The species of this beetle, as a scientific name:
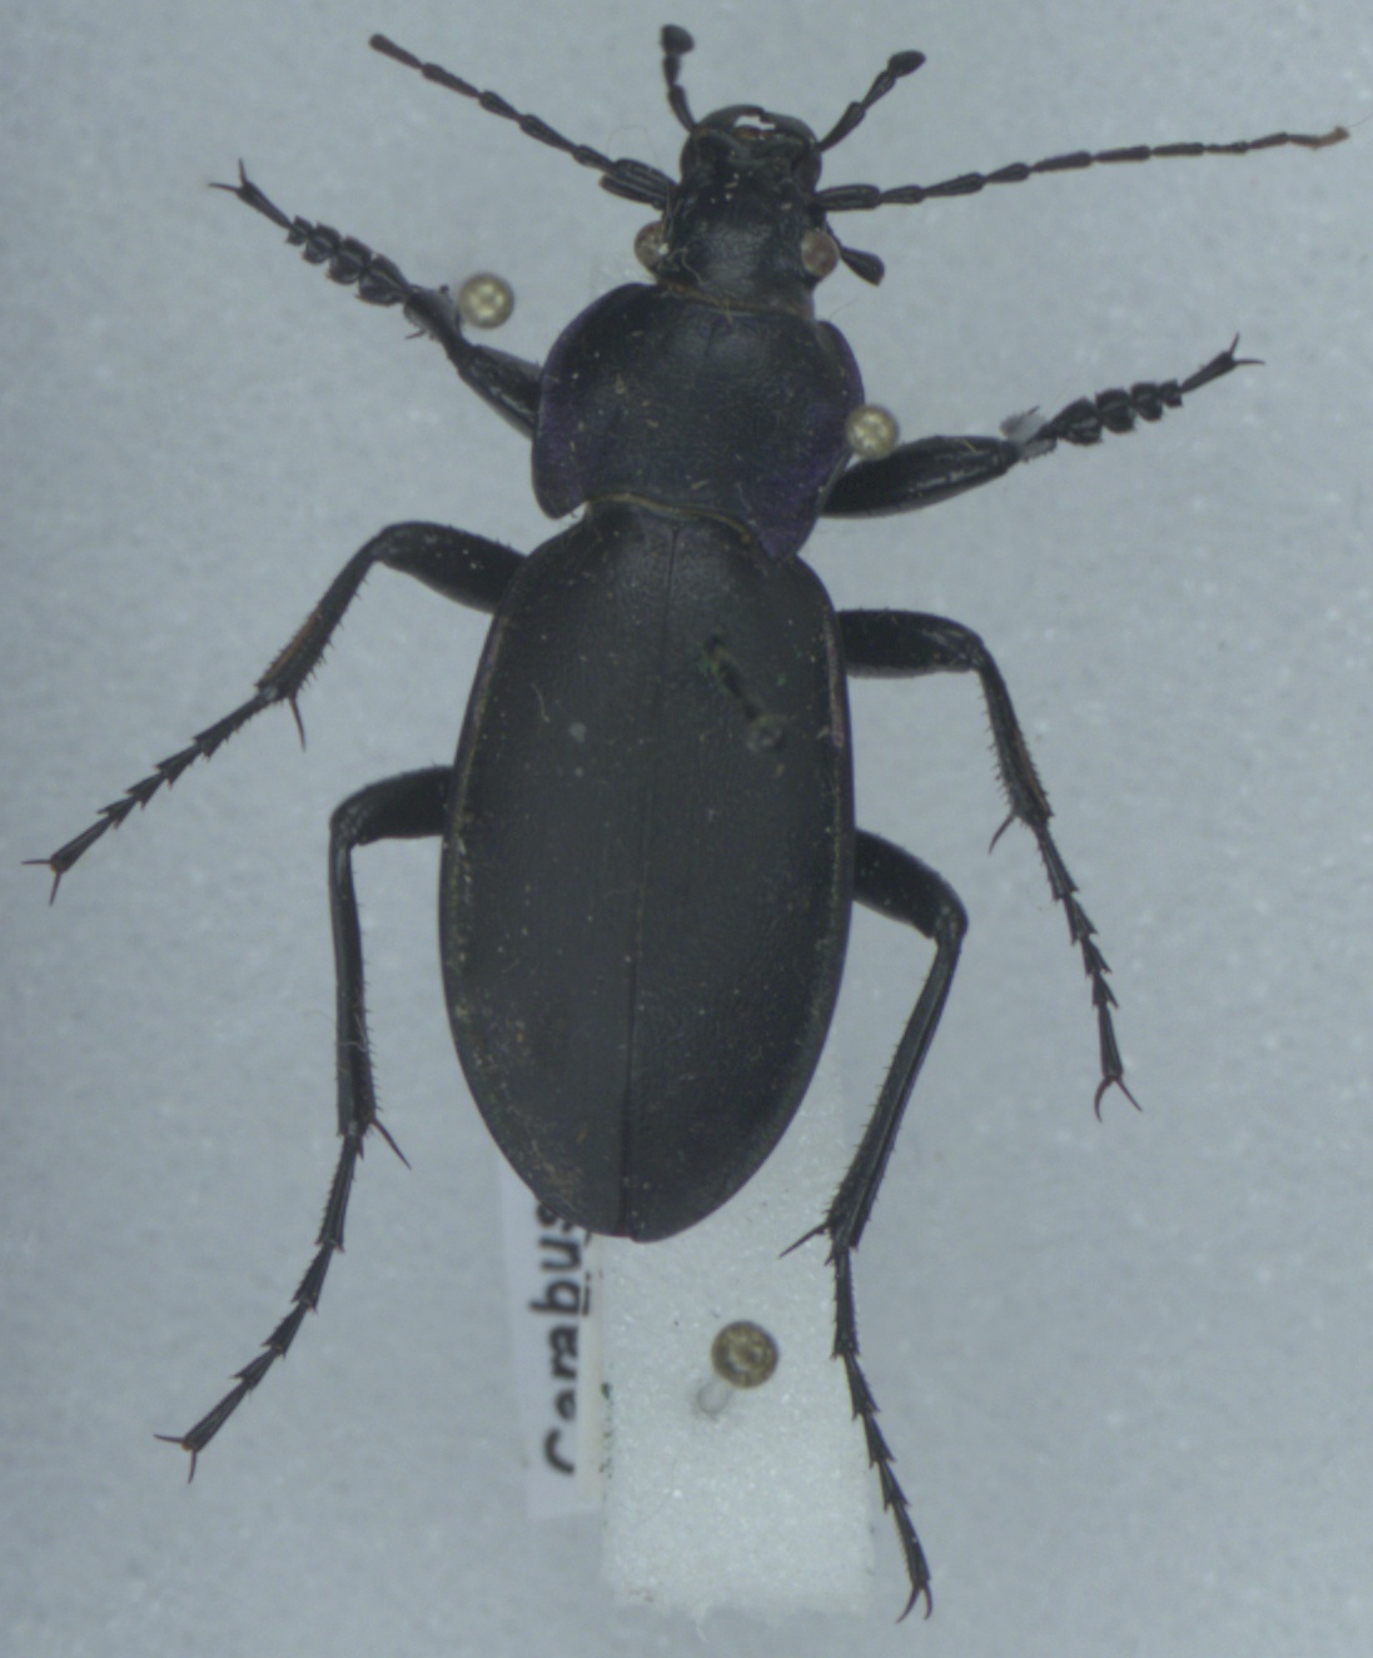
Carabus violaceus
